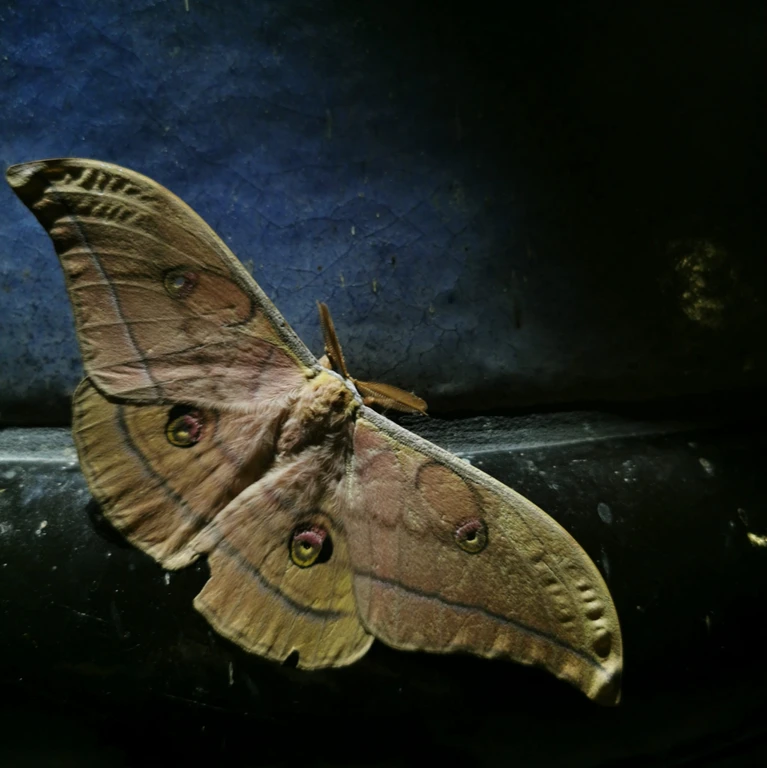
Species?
Antheraea yamamai
